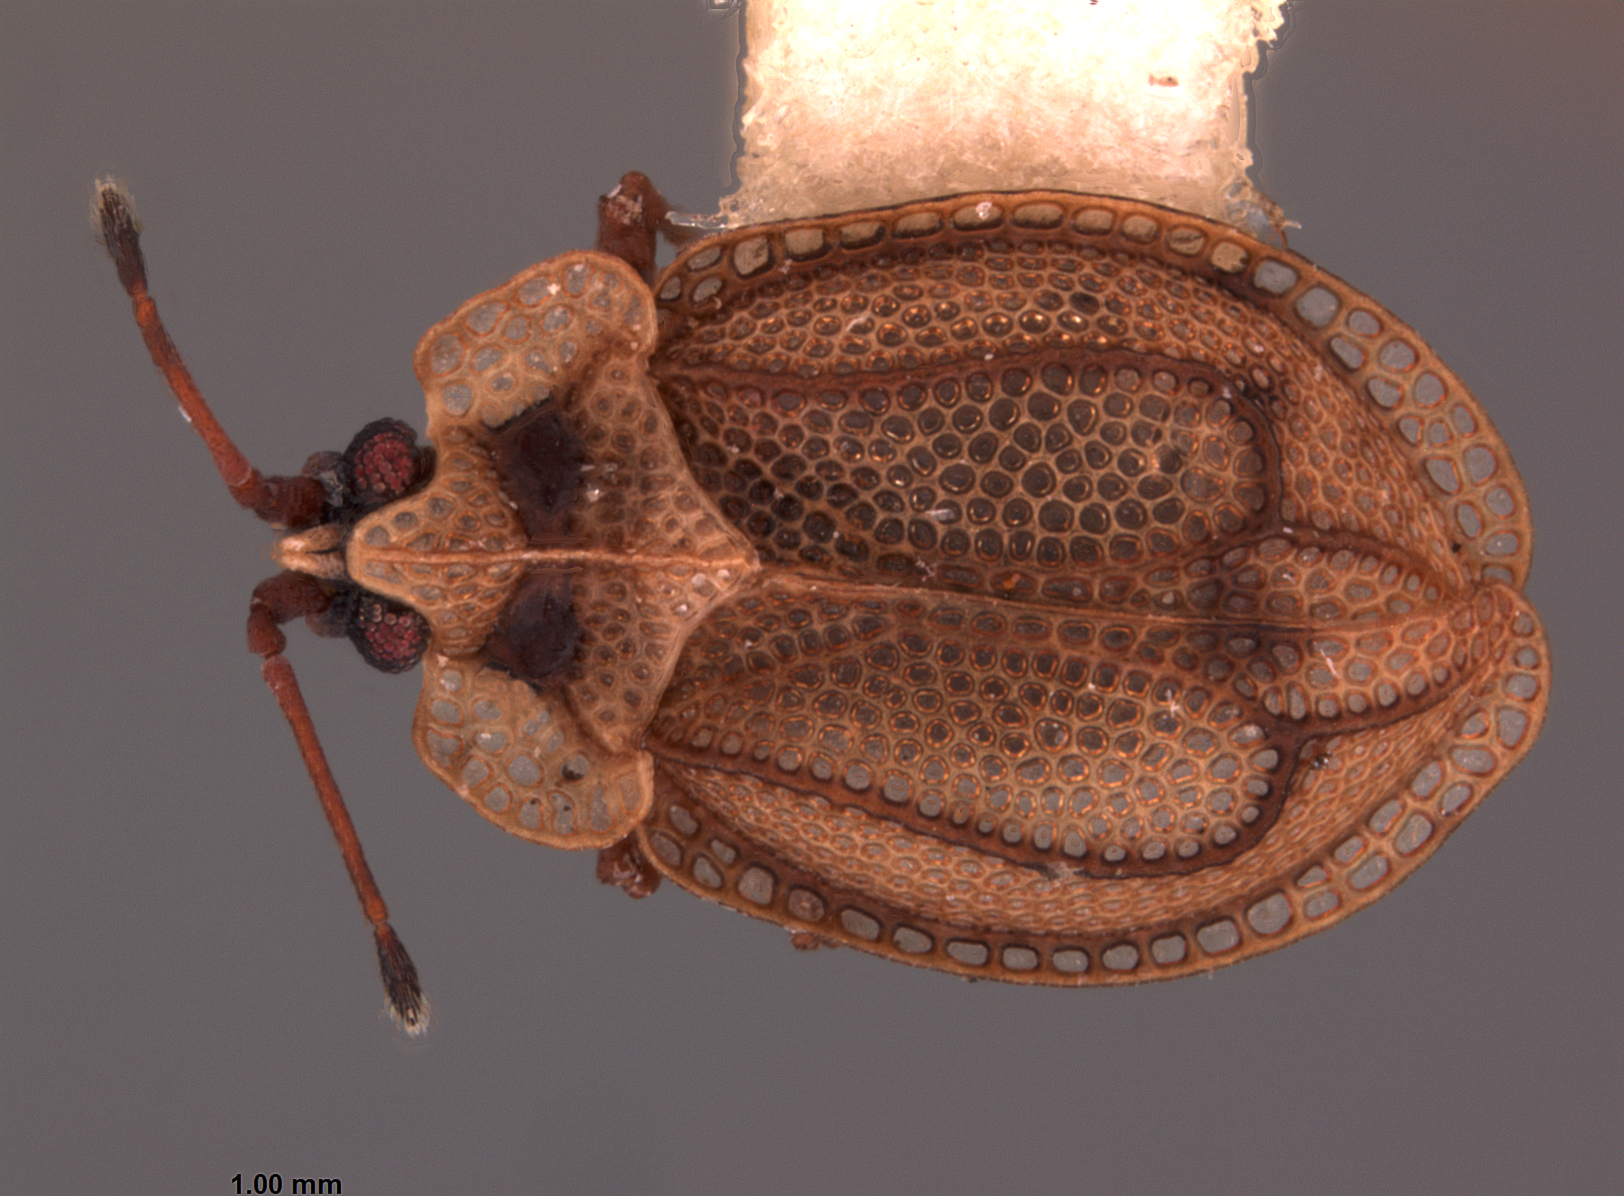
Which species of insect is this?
Acalypta ruhoffae
